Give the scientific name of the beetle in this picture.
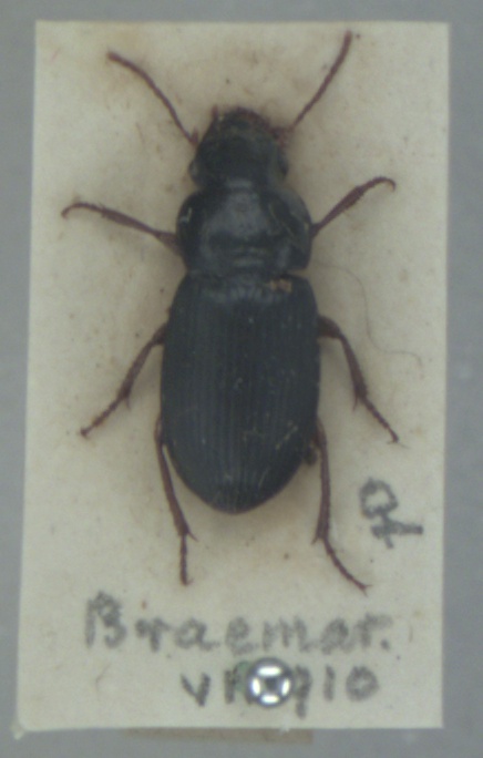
Harpalus laevipes
